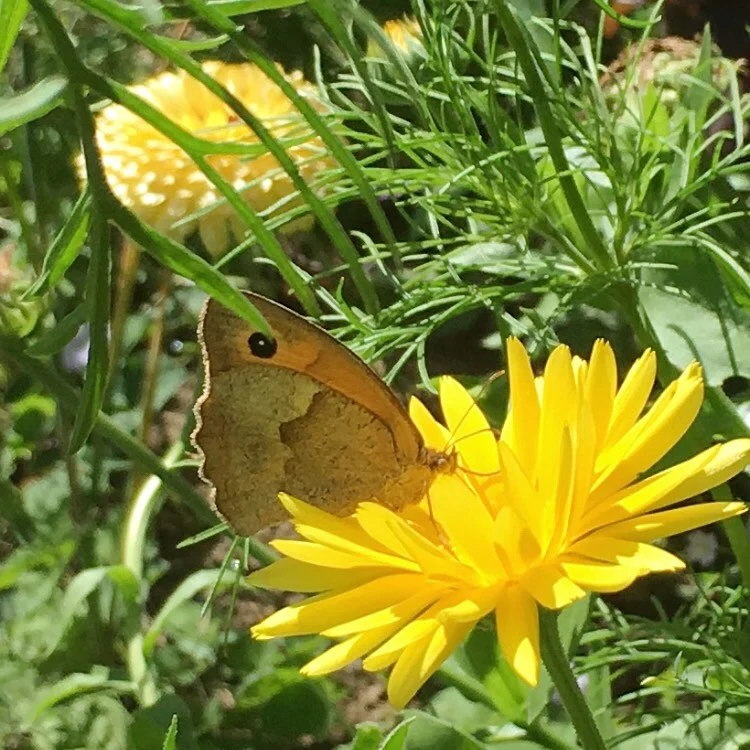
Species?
Maniola jurtina
